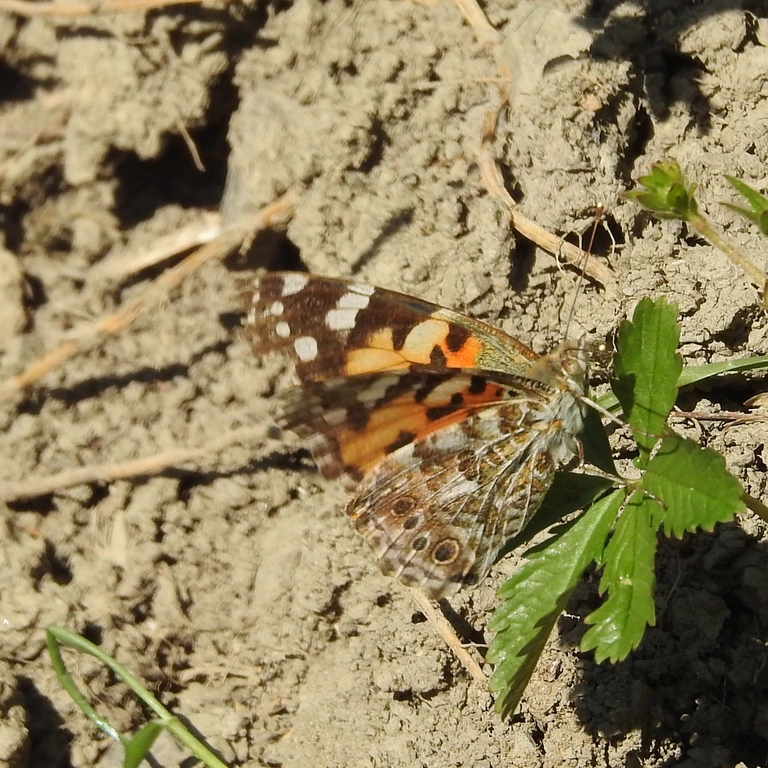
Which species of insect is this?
Vanessa cardui
